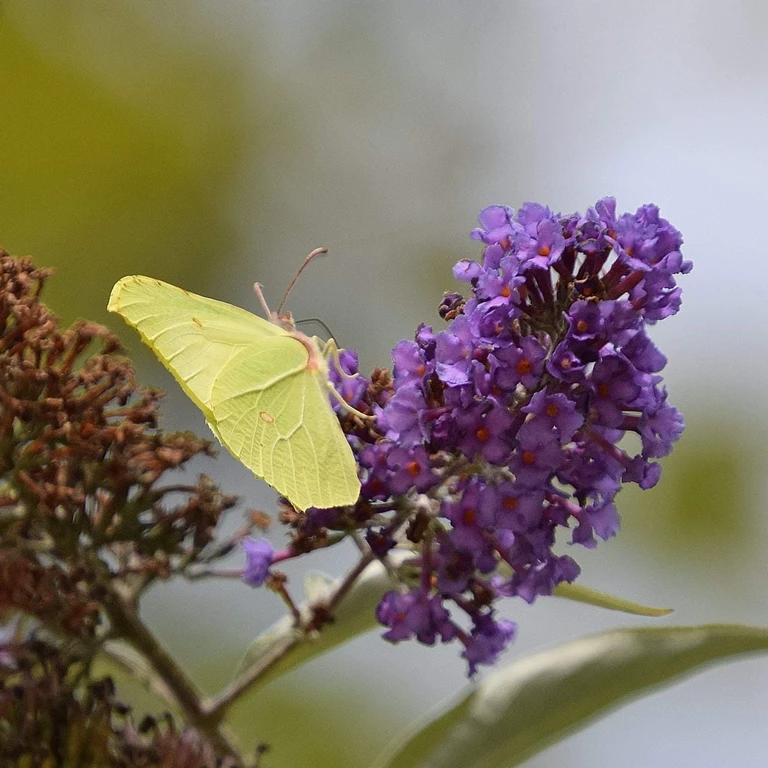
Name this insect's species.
Gonepteryx rhamni
